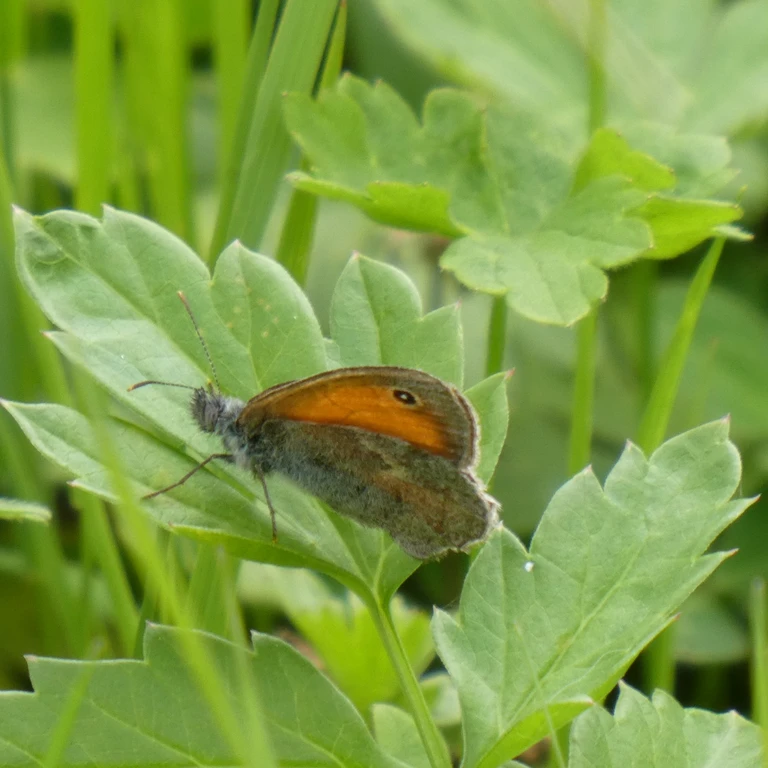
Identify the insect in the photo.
Coenonympha pamphilus
